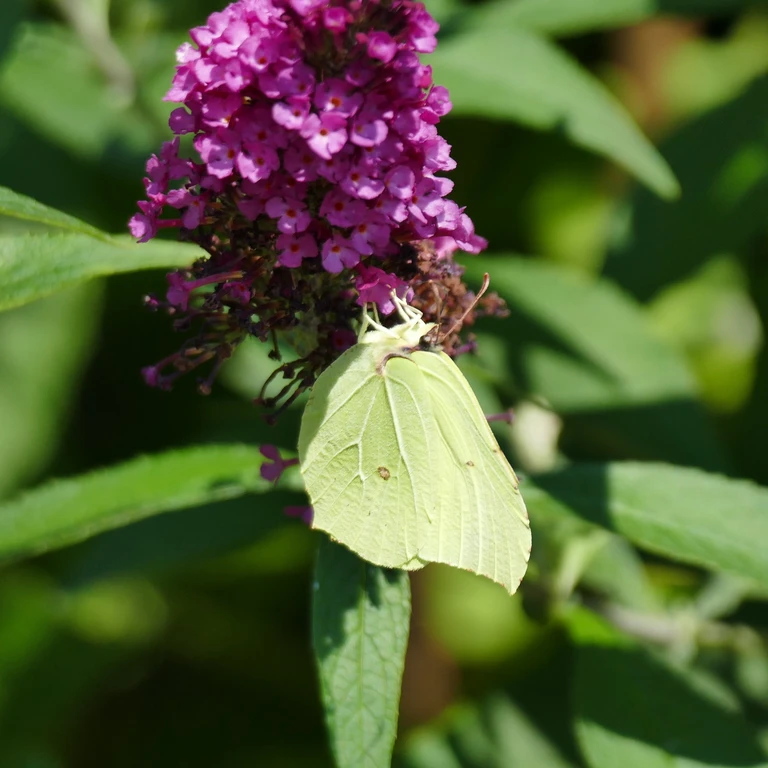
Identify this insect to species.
Gonepteryx rhamni
